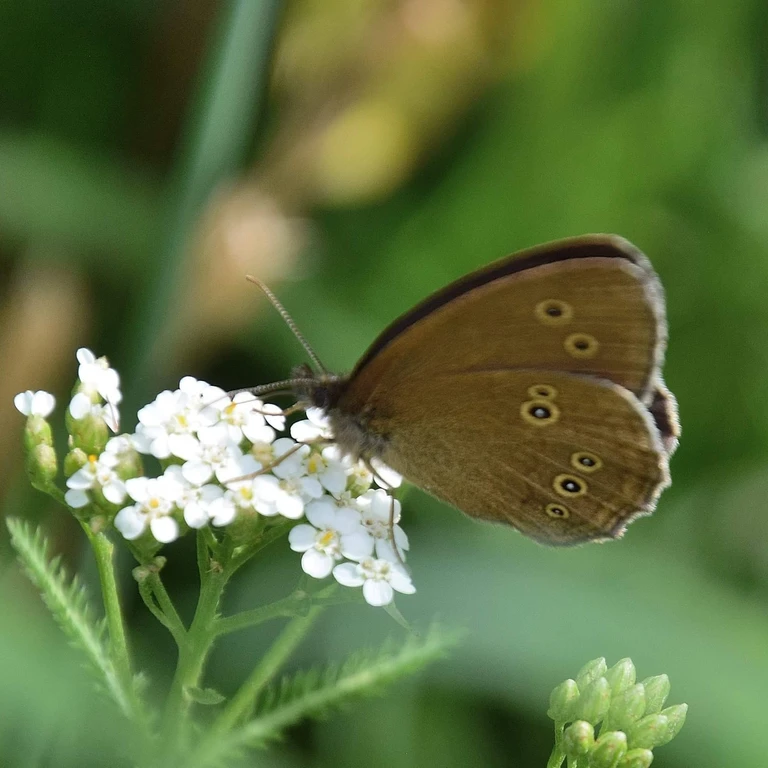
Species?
Aphantopus hyperantus
